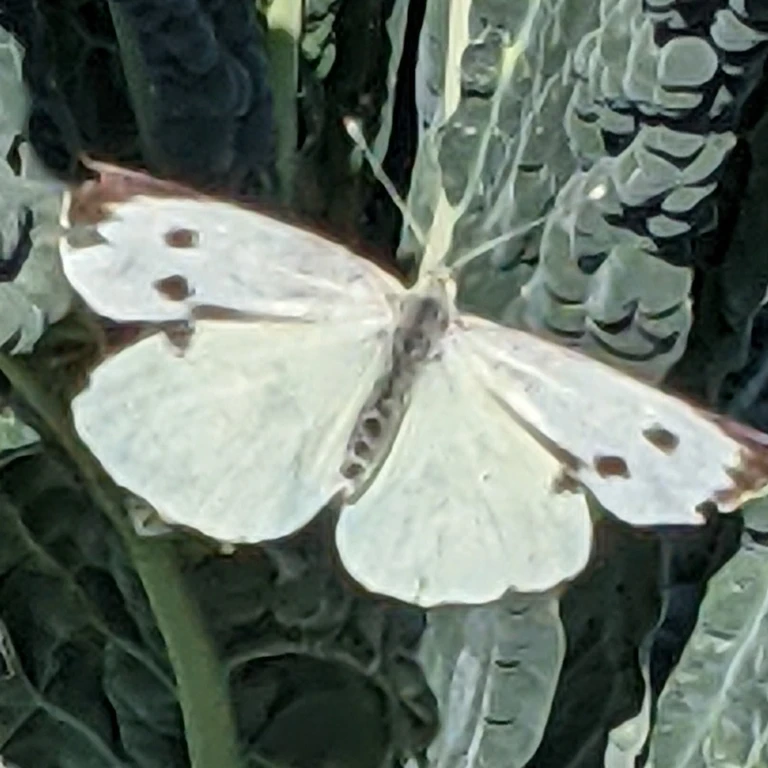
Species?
Pieris brassicae
